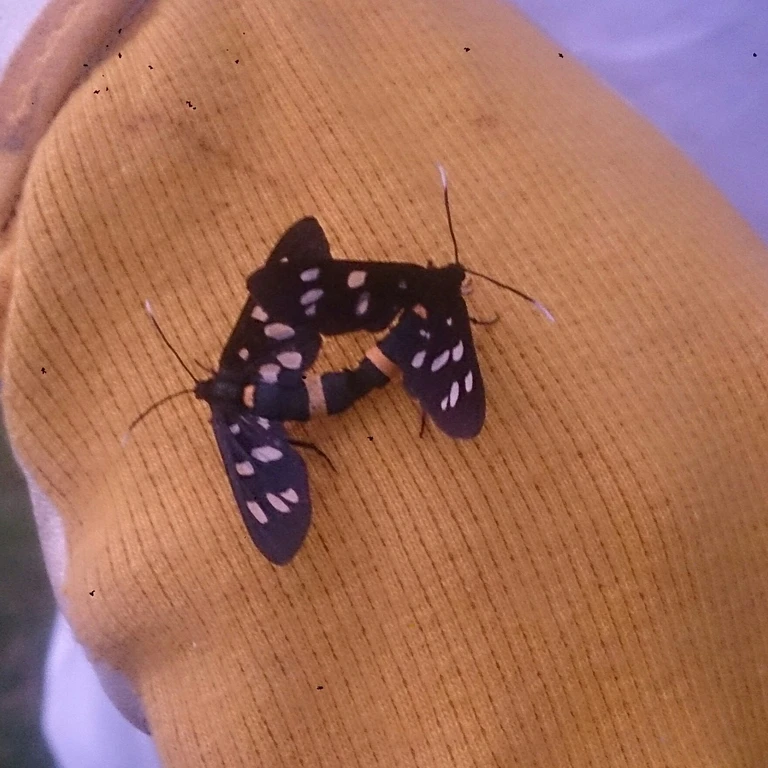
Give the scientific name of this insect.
Amata phegea
